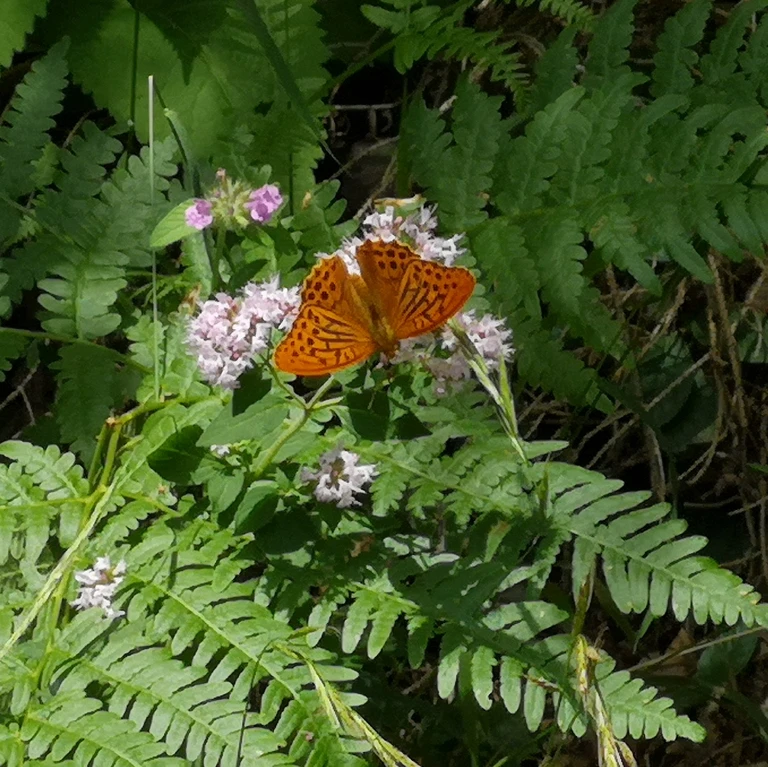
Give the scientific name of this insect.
Argynnis paphia
